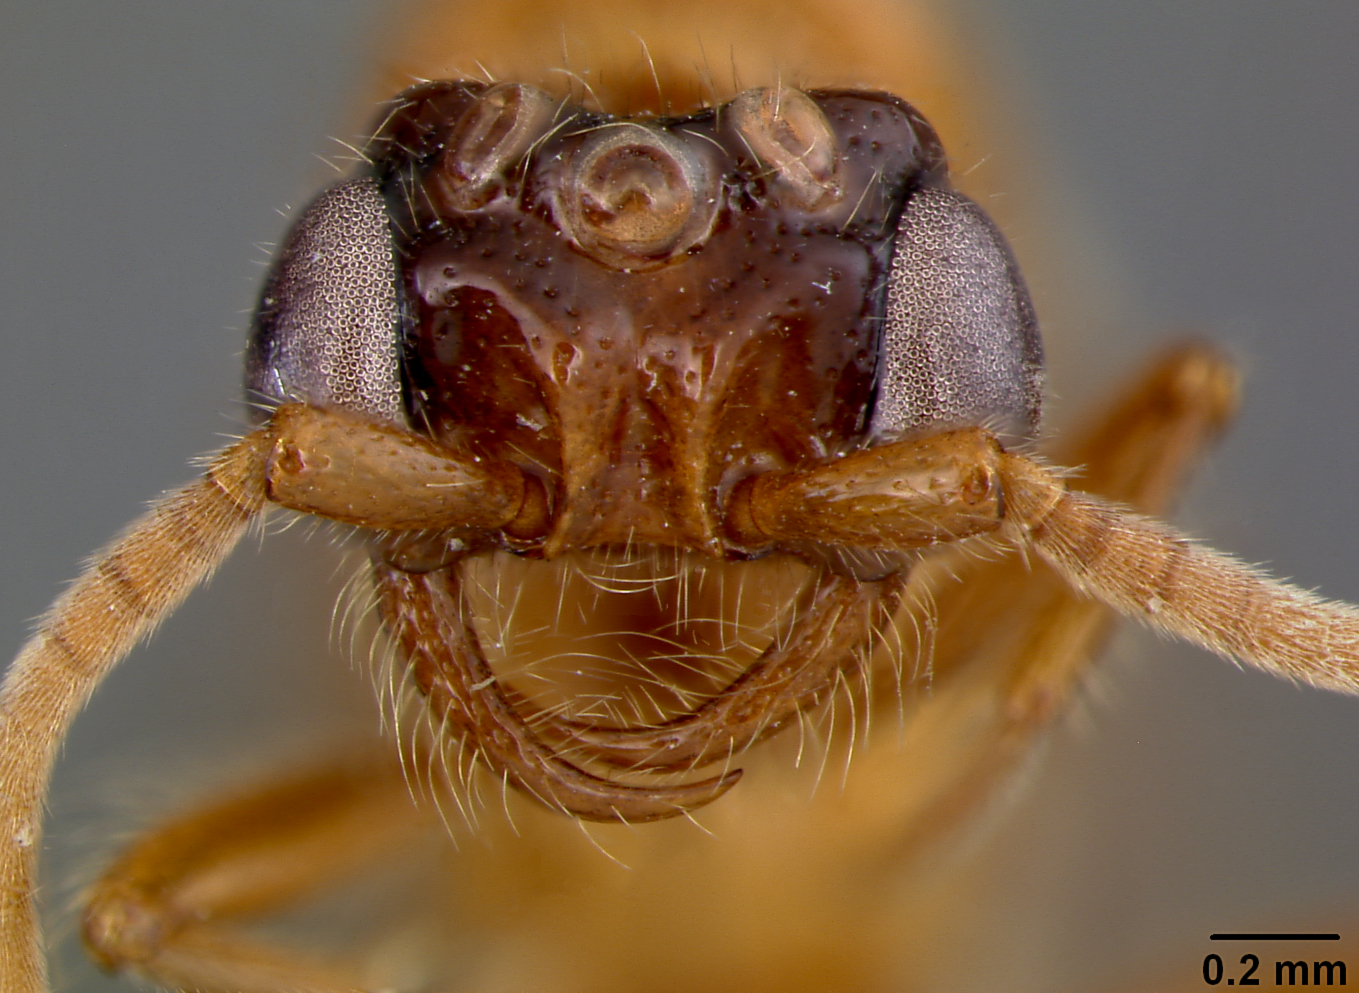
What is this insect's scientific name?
Neivamyrmex quadratoocciputus
